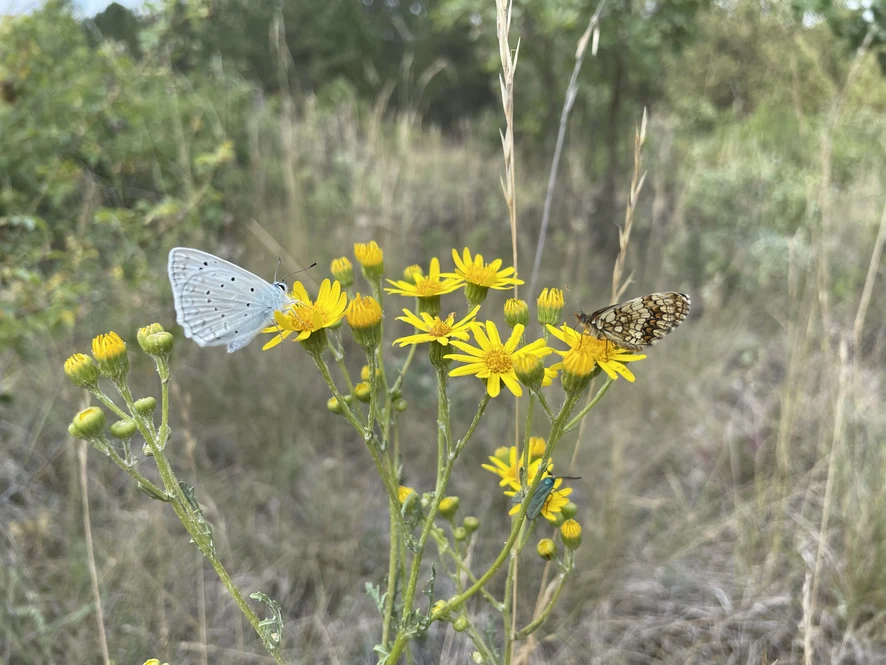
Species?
Polyommatus daphnis
